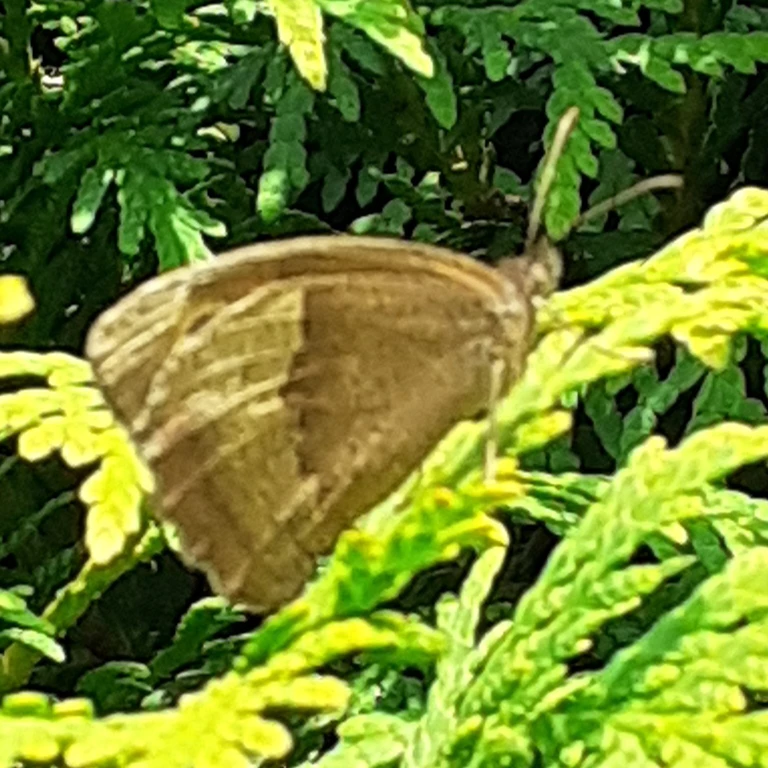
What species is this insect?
Maniola jurtina
